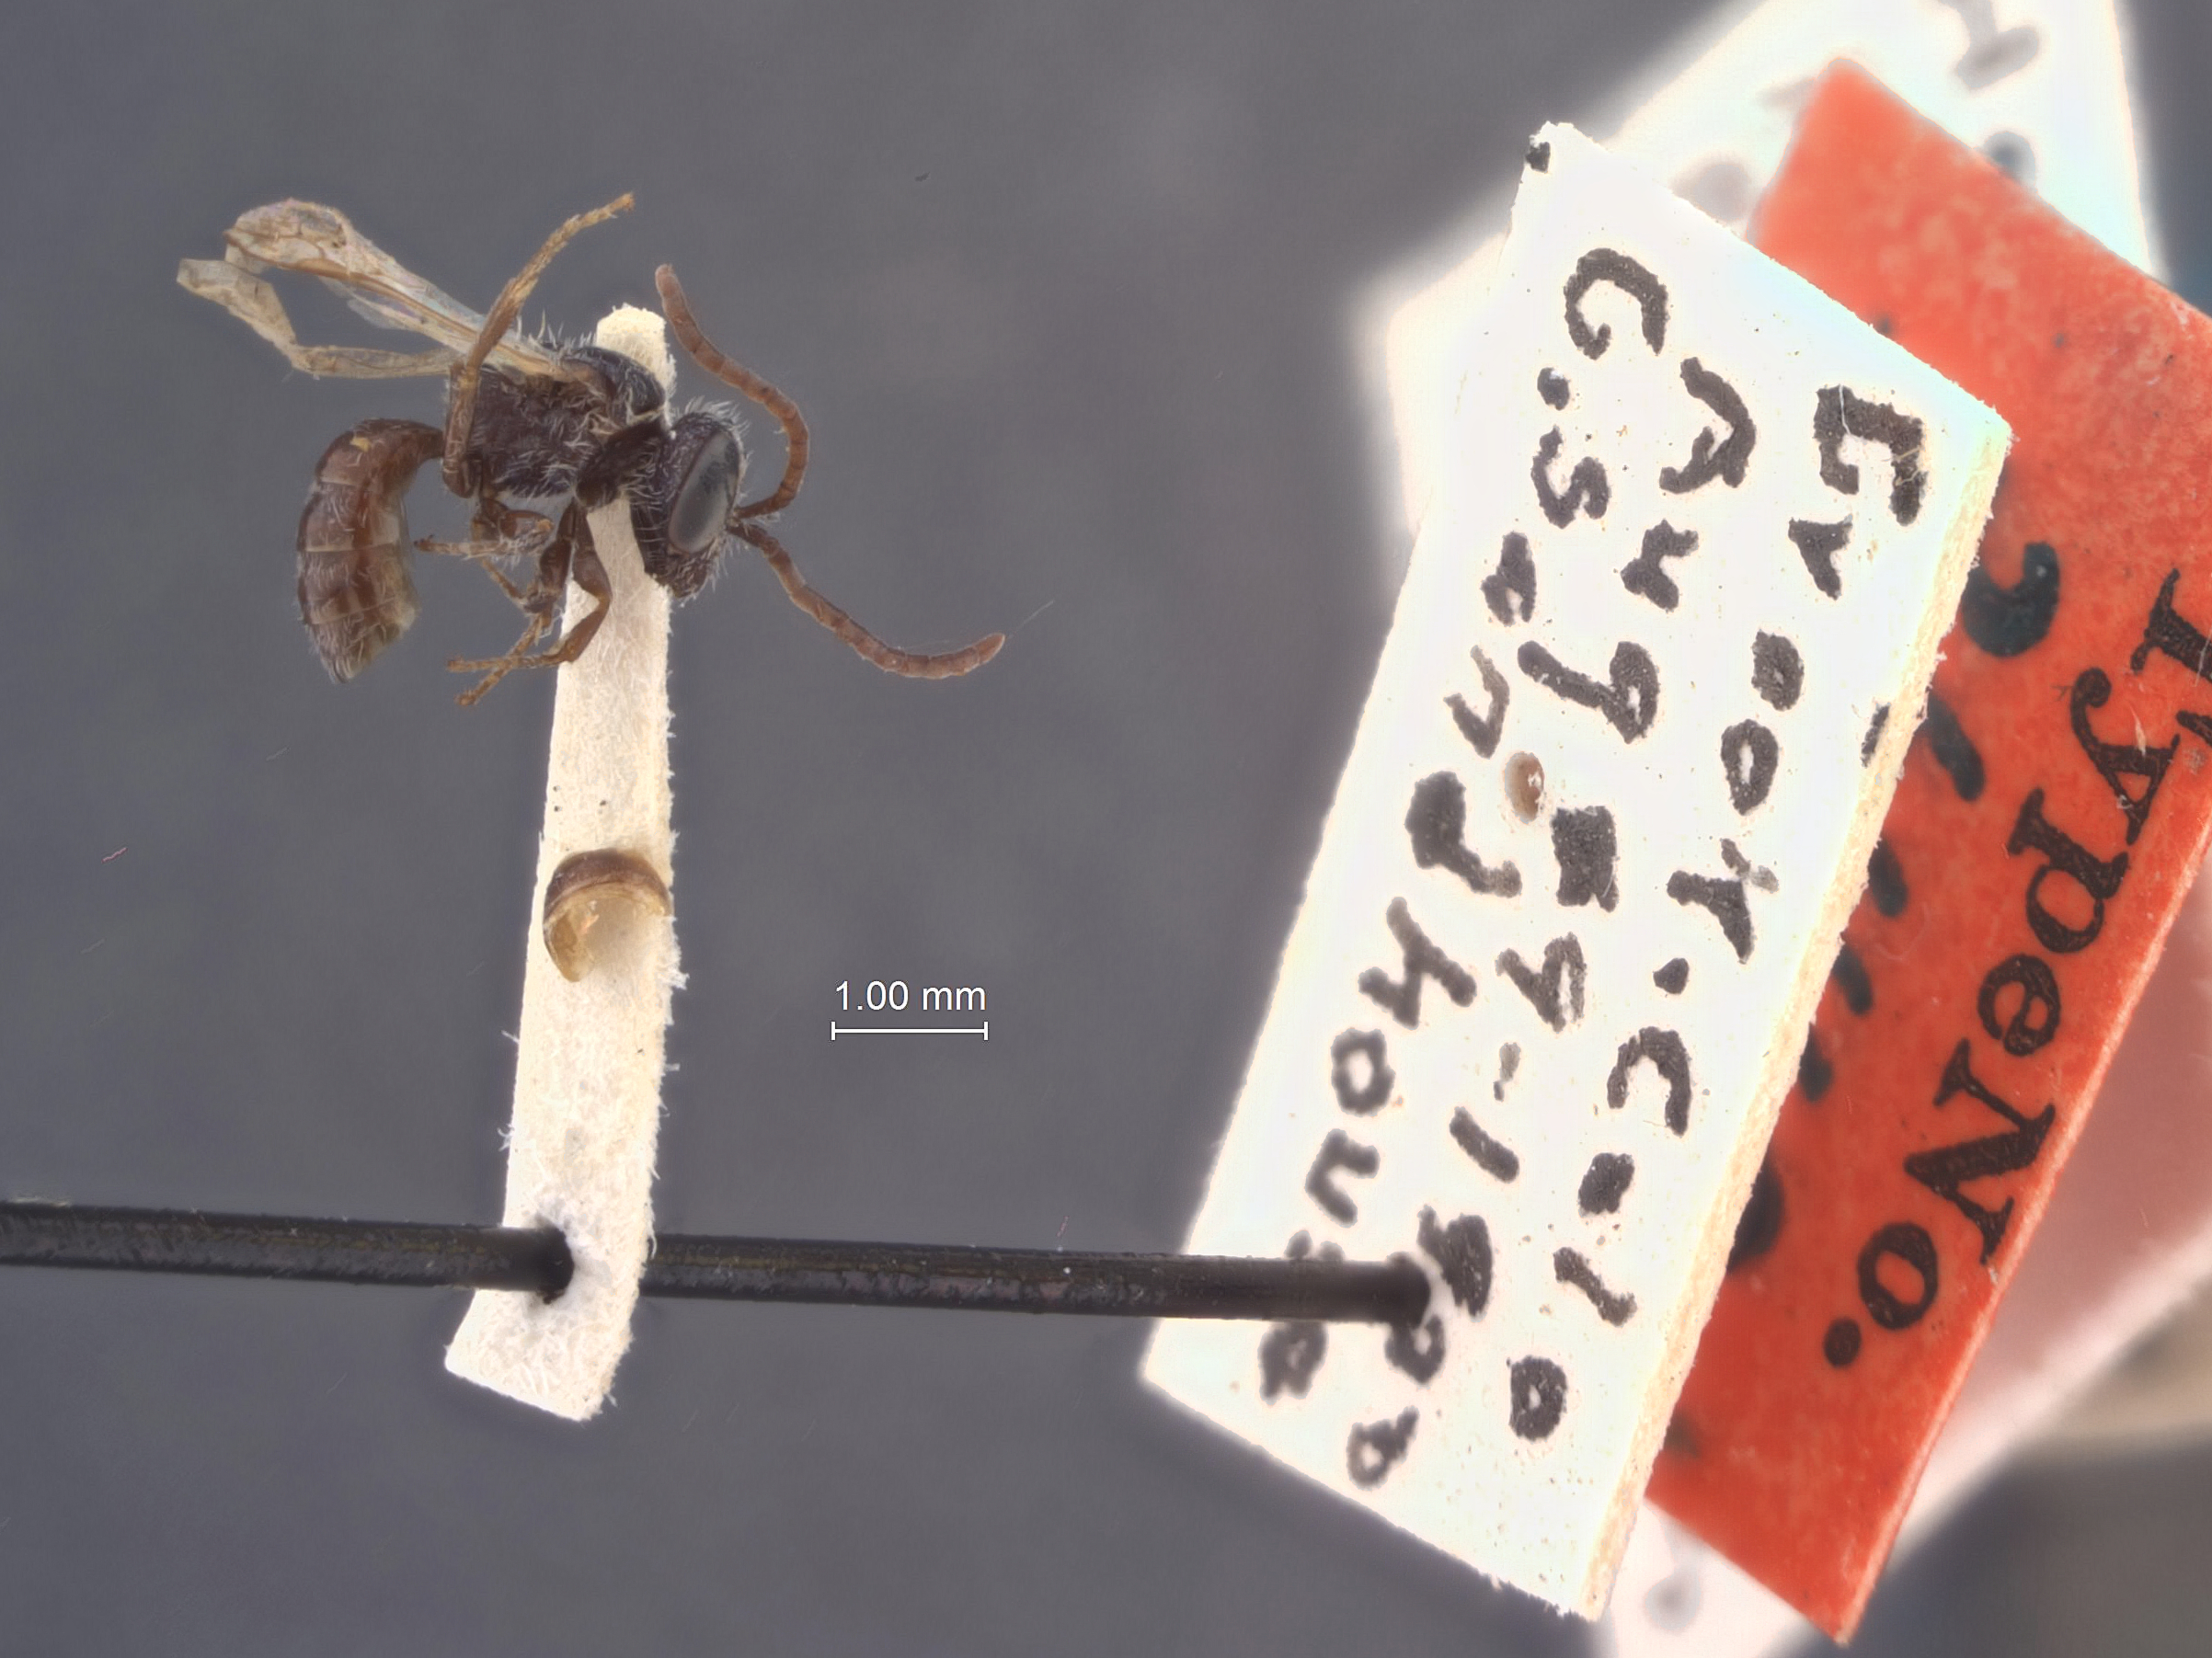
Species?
Halictus paululus
